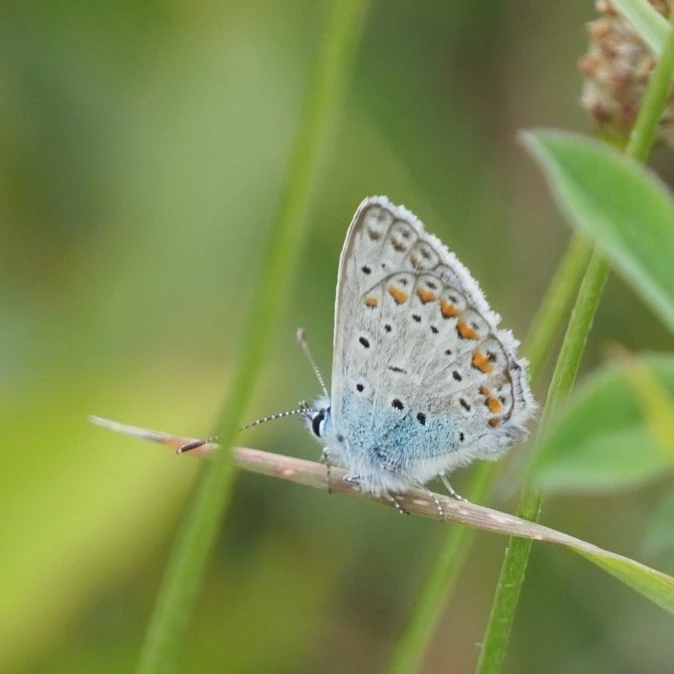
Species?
Polyommatus icarus
